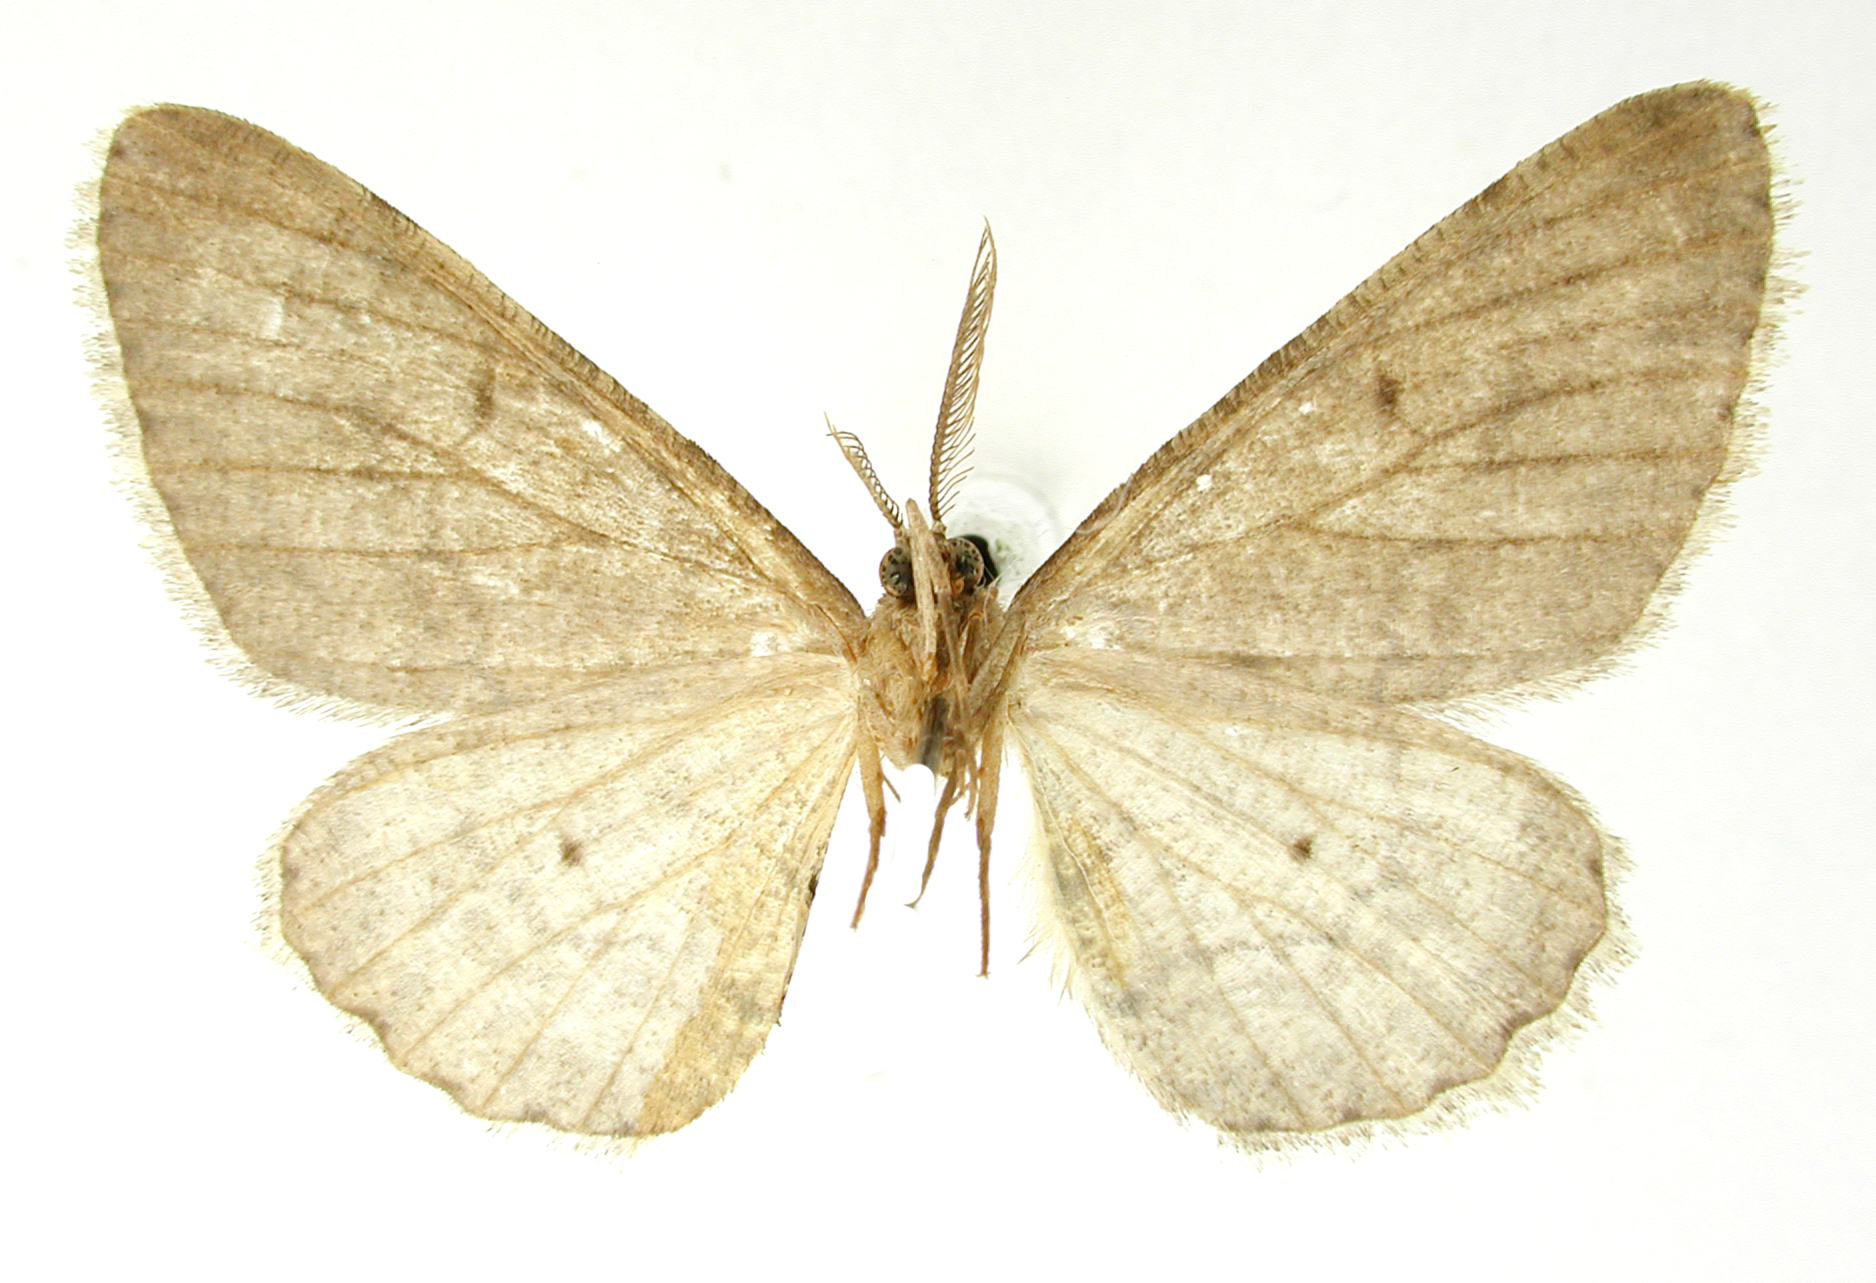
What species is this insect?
Hymenomima dogninana
